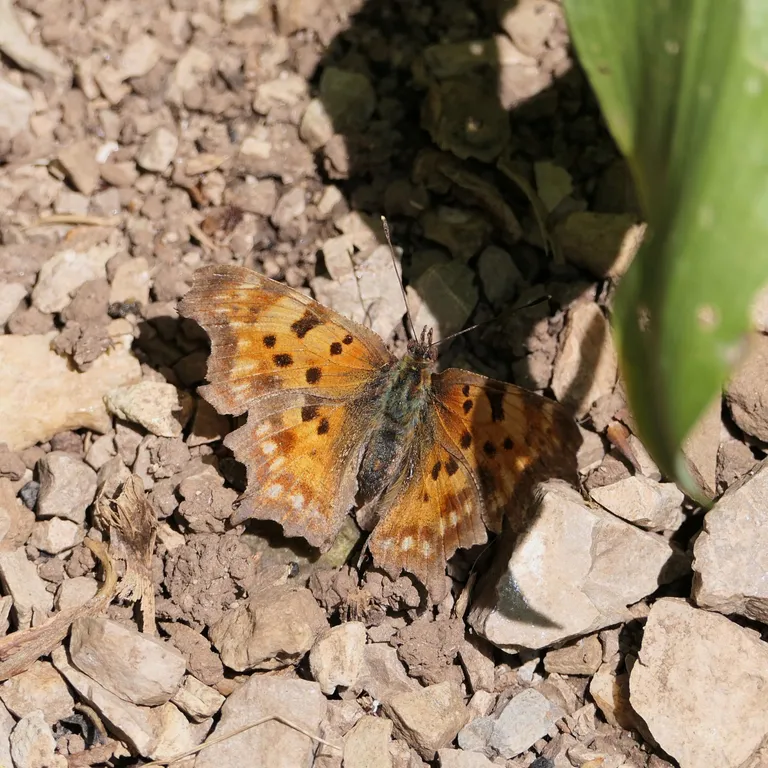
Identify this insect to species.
Polygonia c-album
